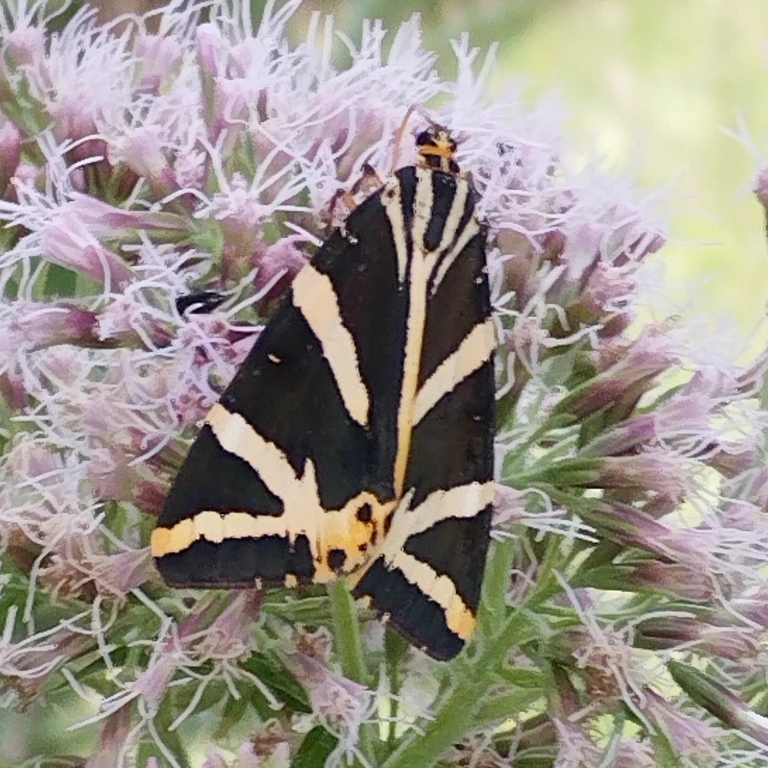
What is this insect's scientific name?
Euplagia quadripunctaria
